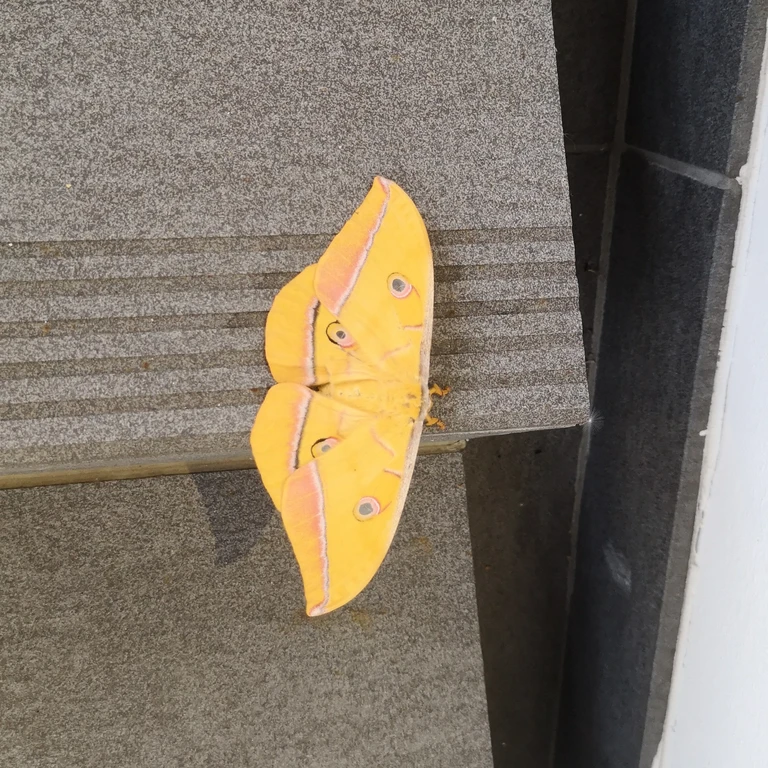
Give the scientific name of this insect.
Antheraea yamamai
